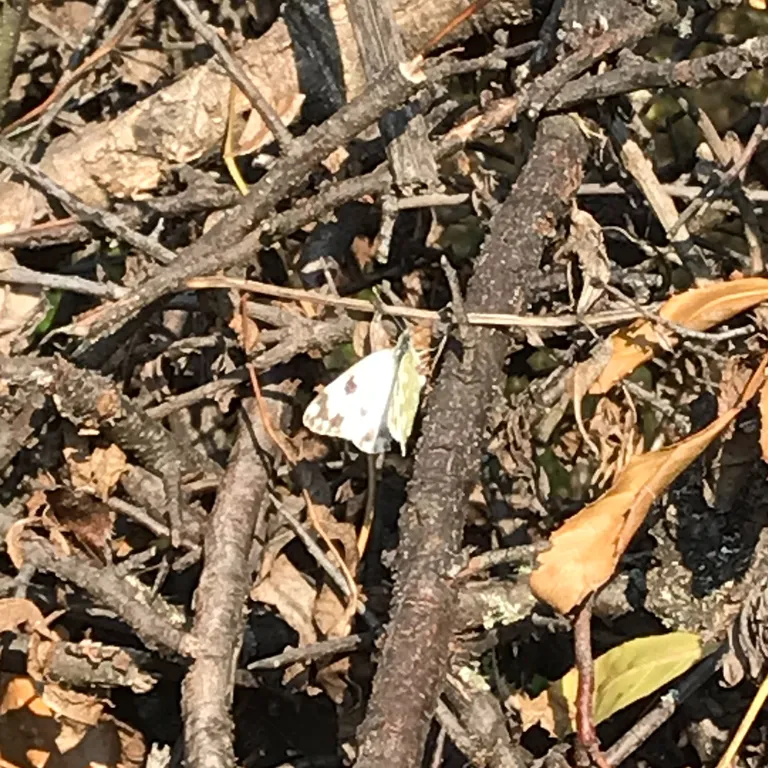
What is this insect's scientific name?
Pontia edusa
